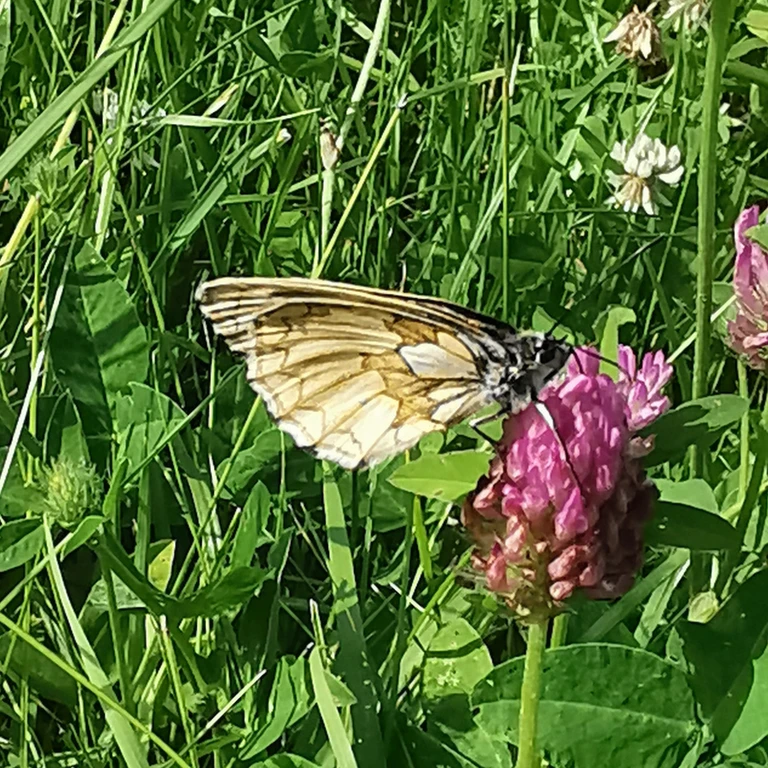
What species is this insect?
Melanargia galathea
